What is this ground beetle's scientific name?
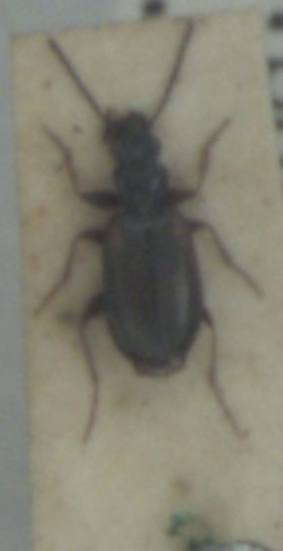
Syntomus obscuroguttatus
